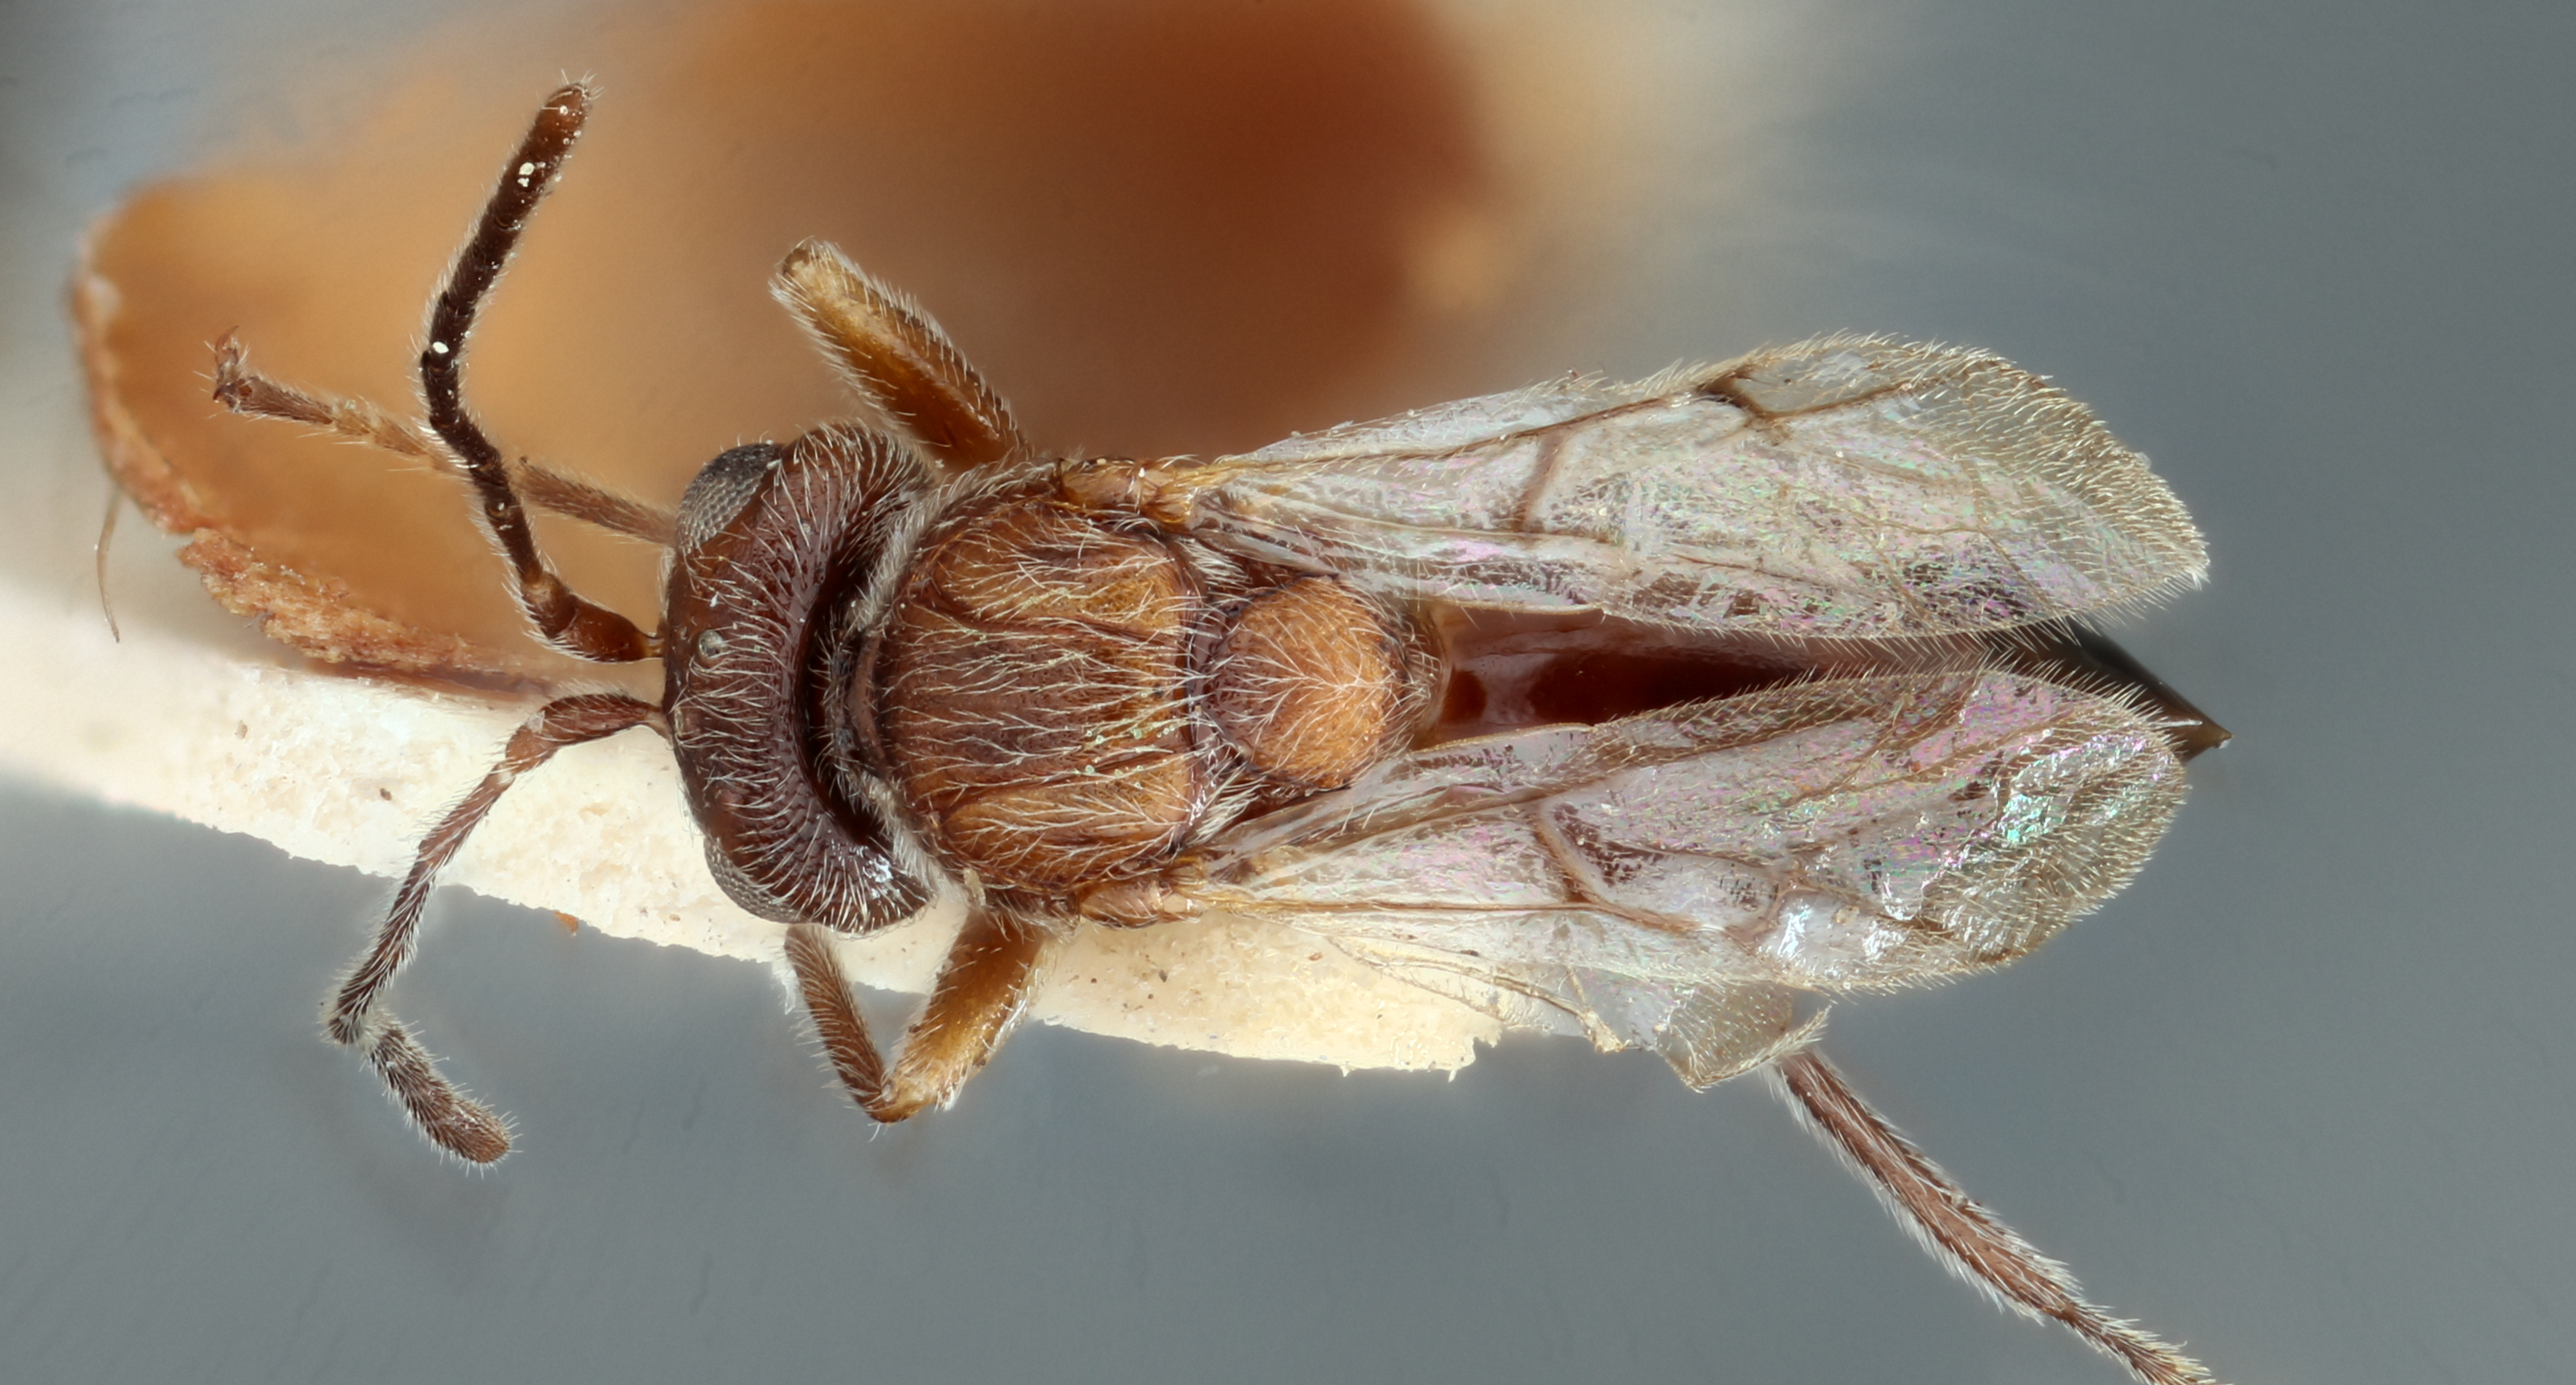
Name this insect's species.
Trichoteras frondeum
